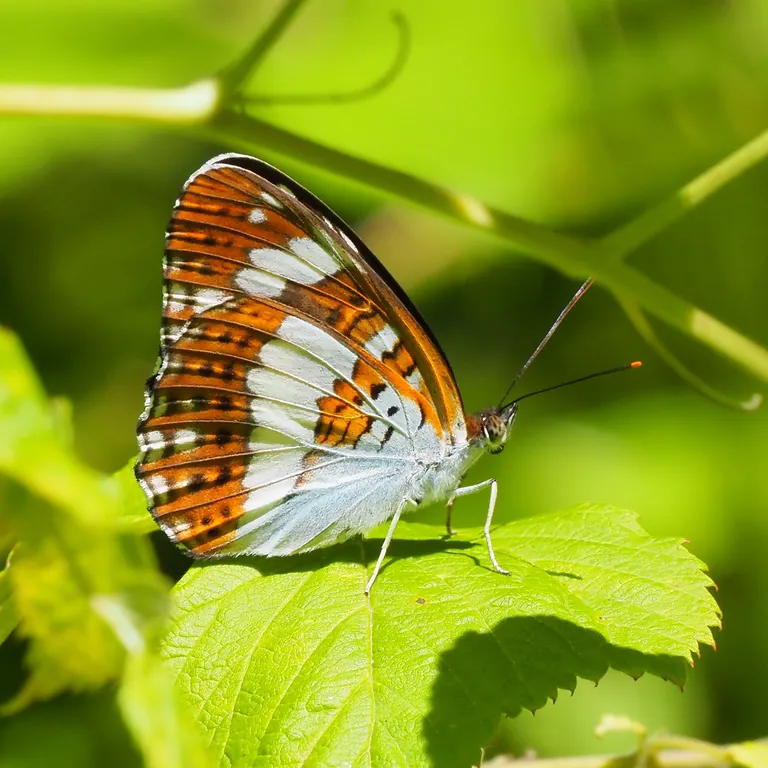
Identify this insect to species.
Limenitis camilla (also Ladoga camilla)
